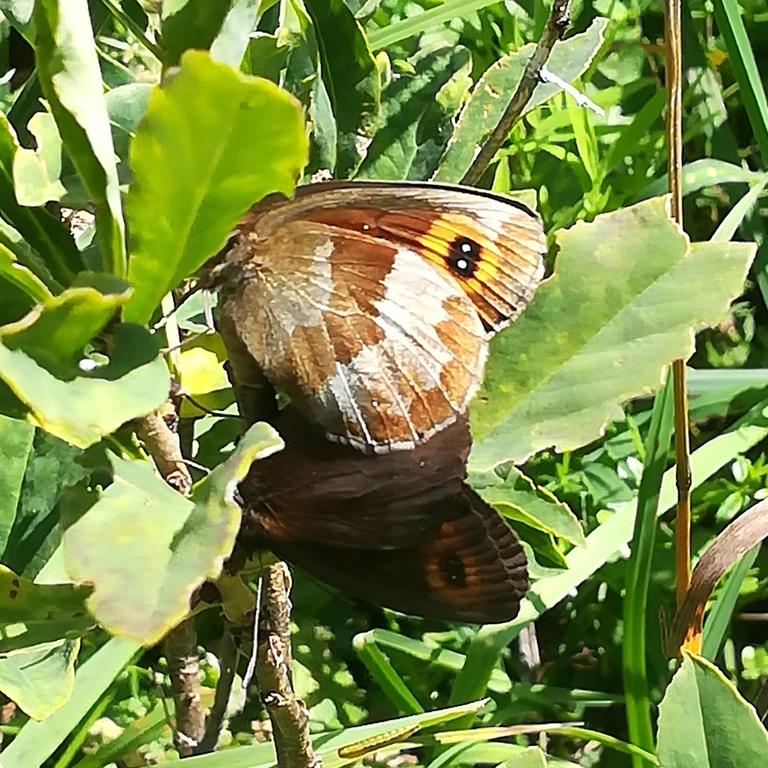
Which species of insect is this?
Erebia euryale
